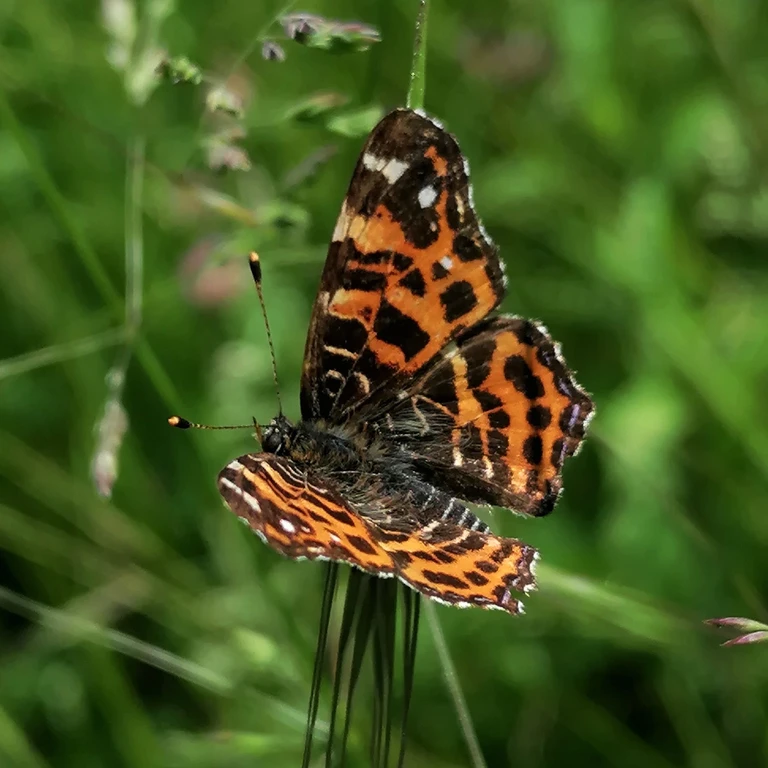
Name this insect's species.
Araschnia levana
